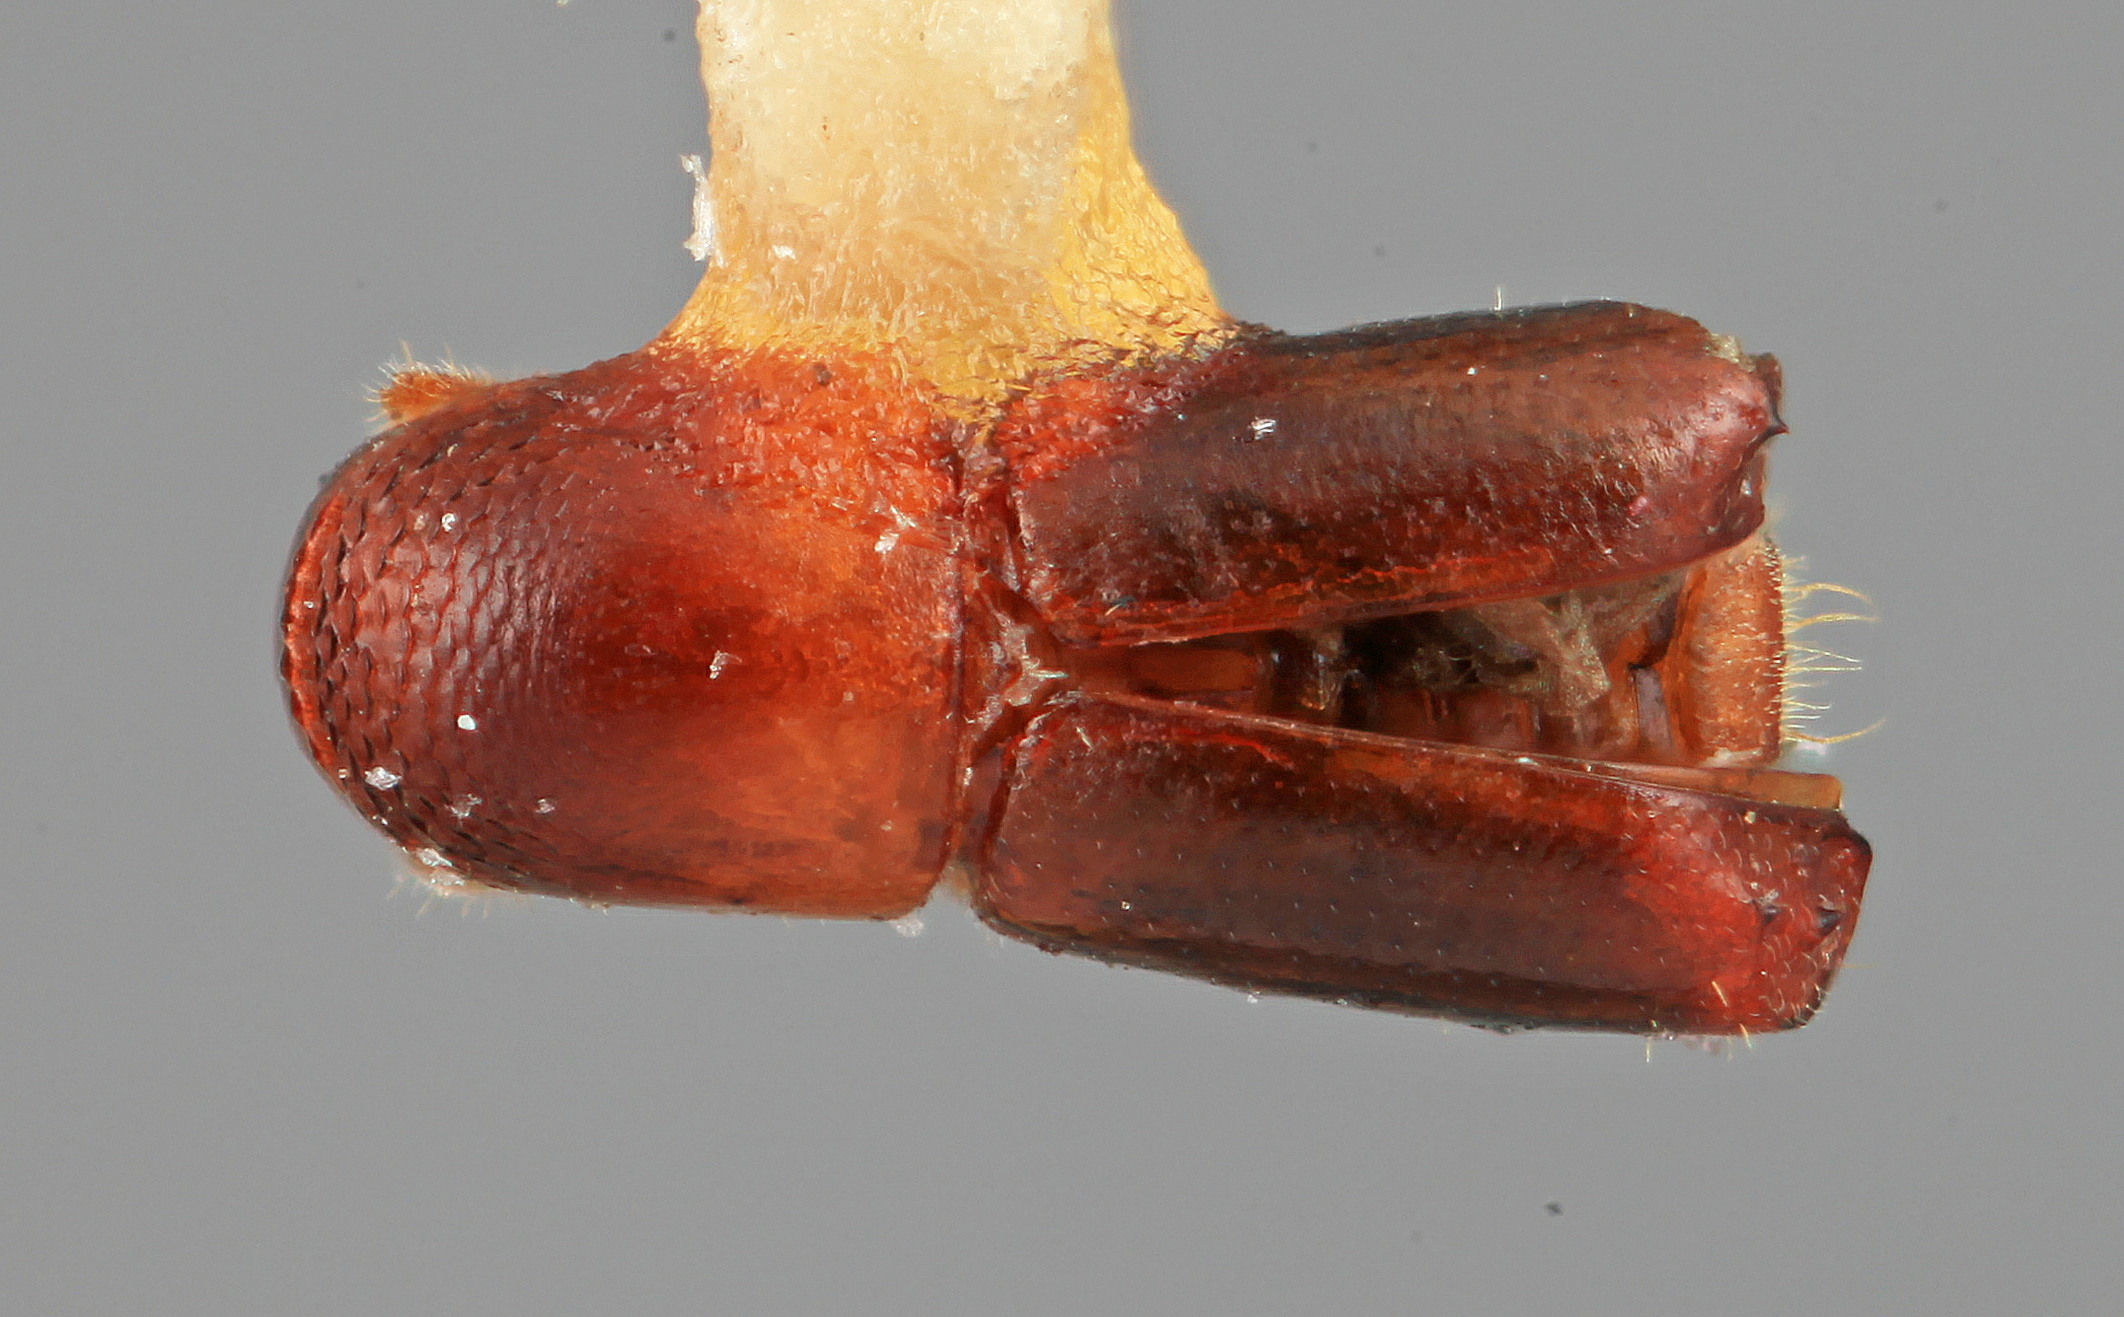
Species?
Monarthrum semitruncatorum
